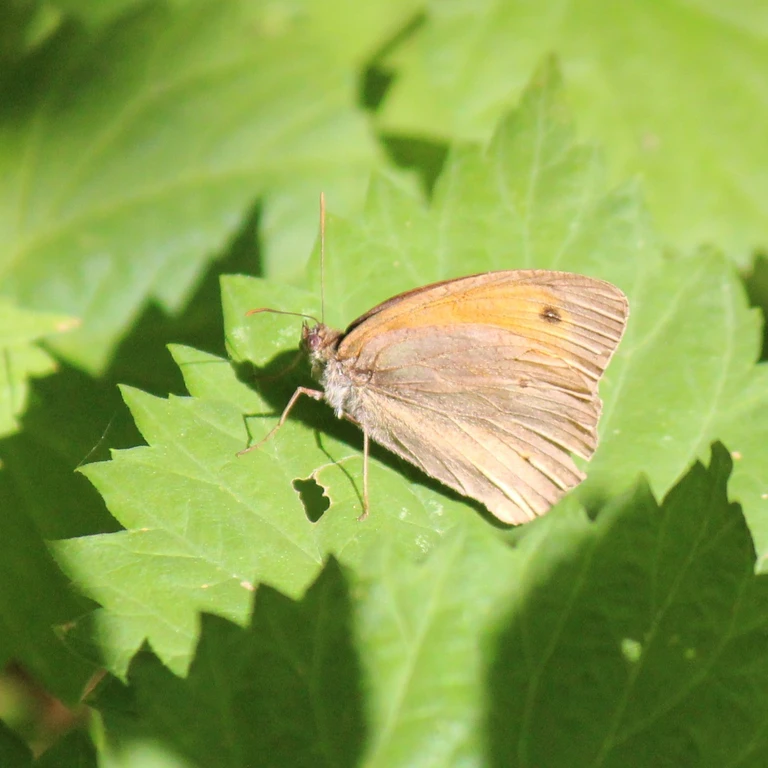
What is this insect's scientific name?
Maniola jurtina
